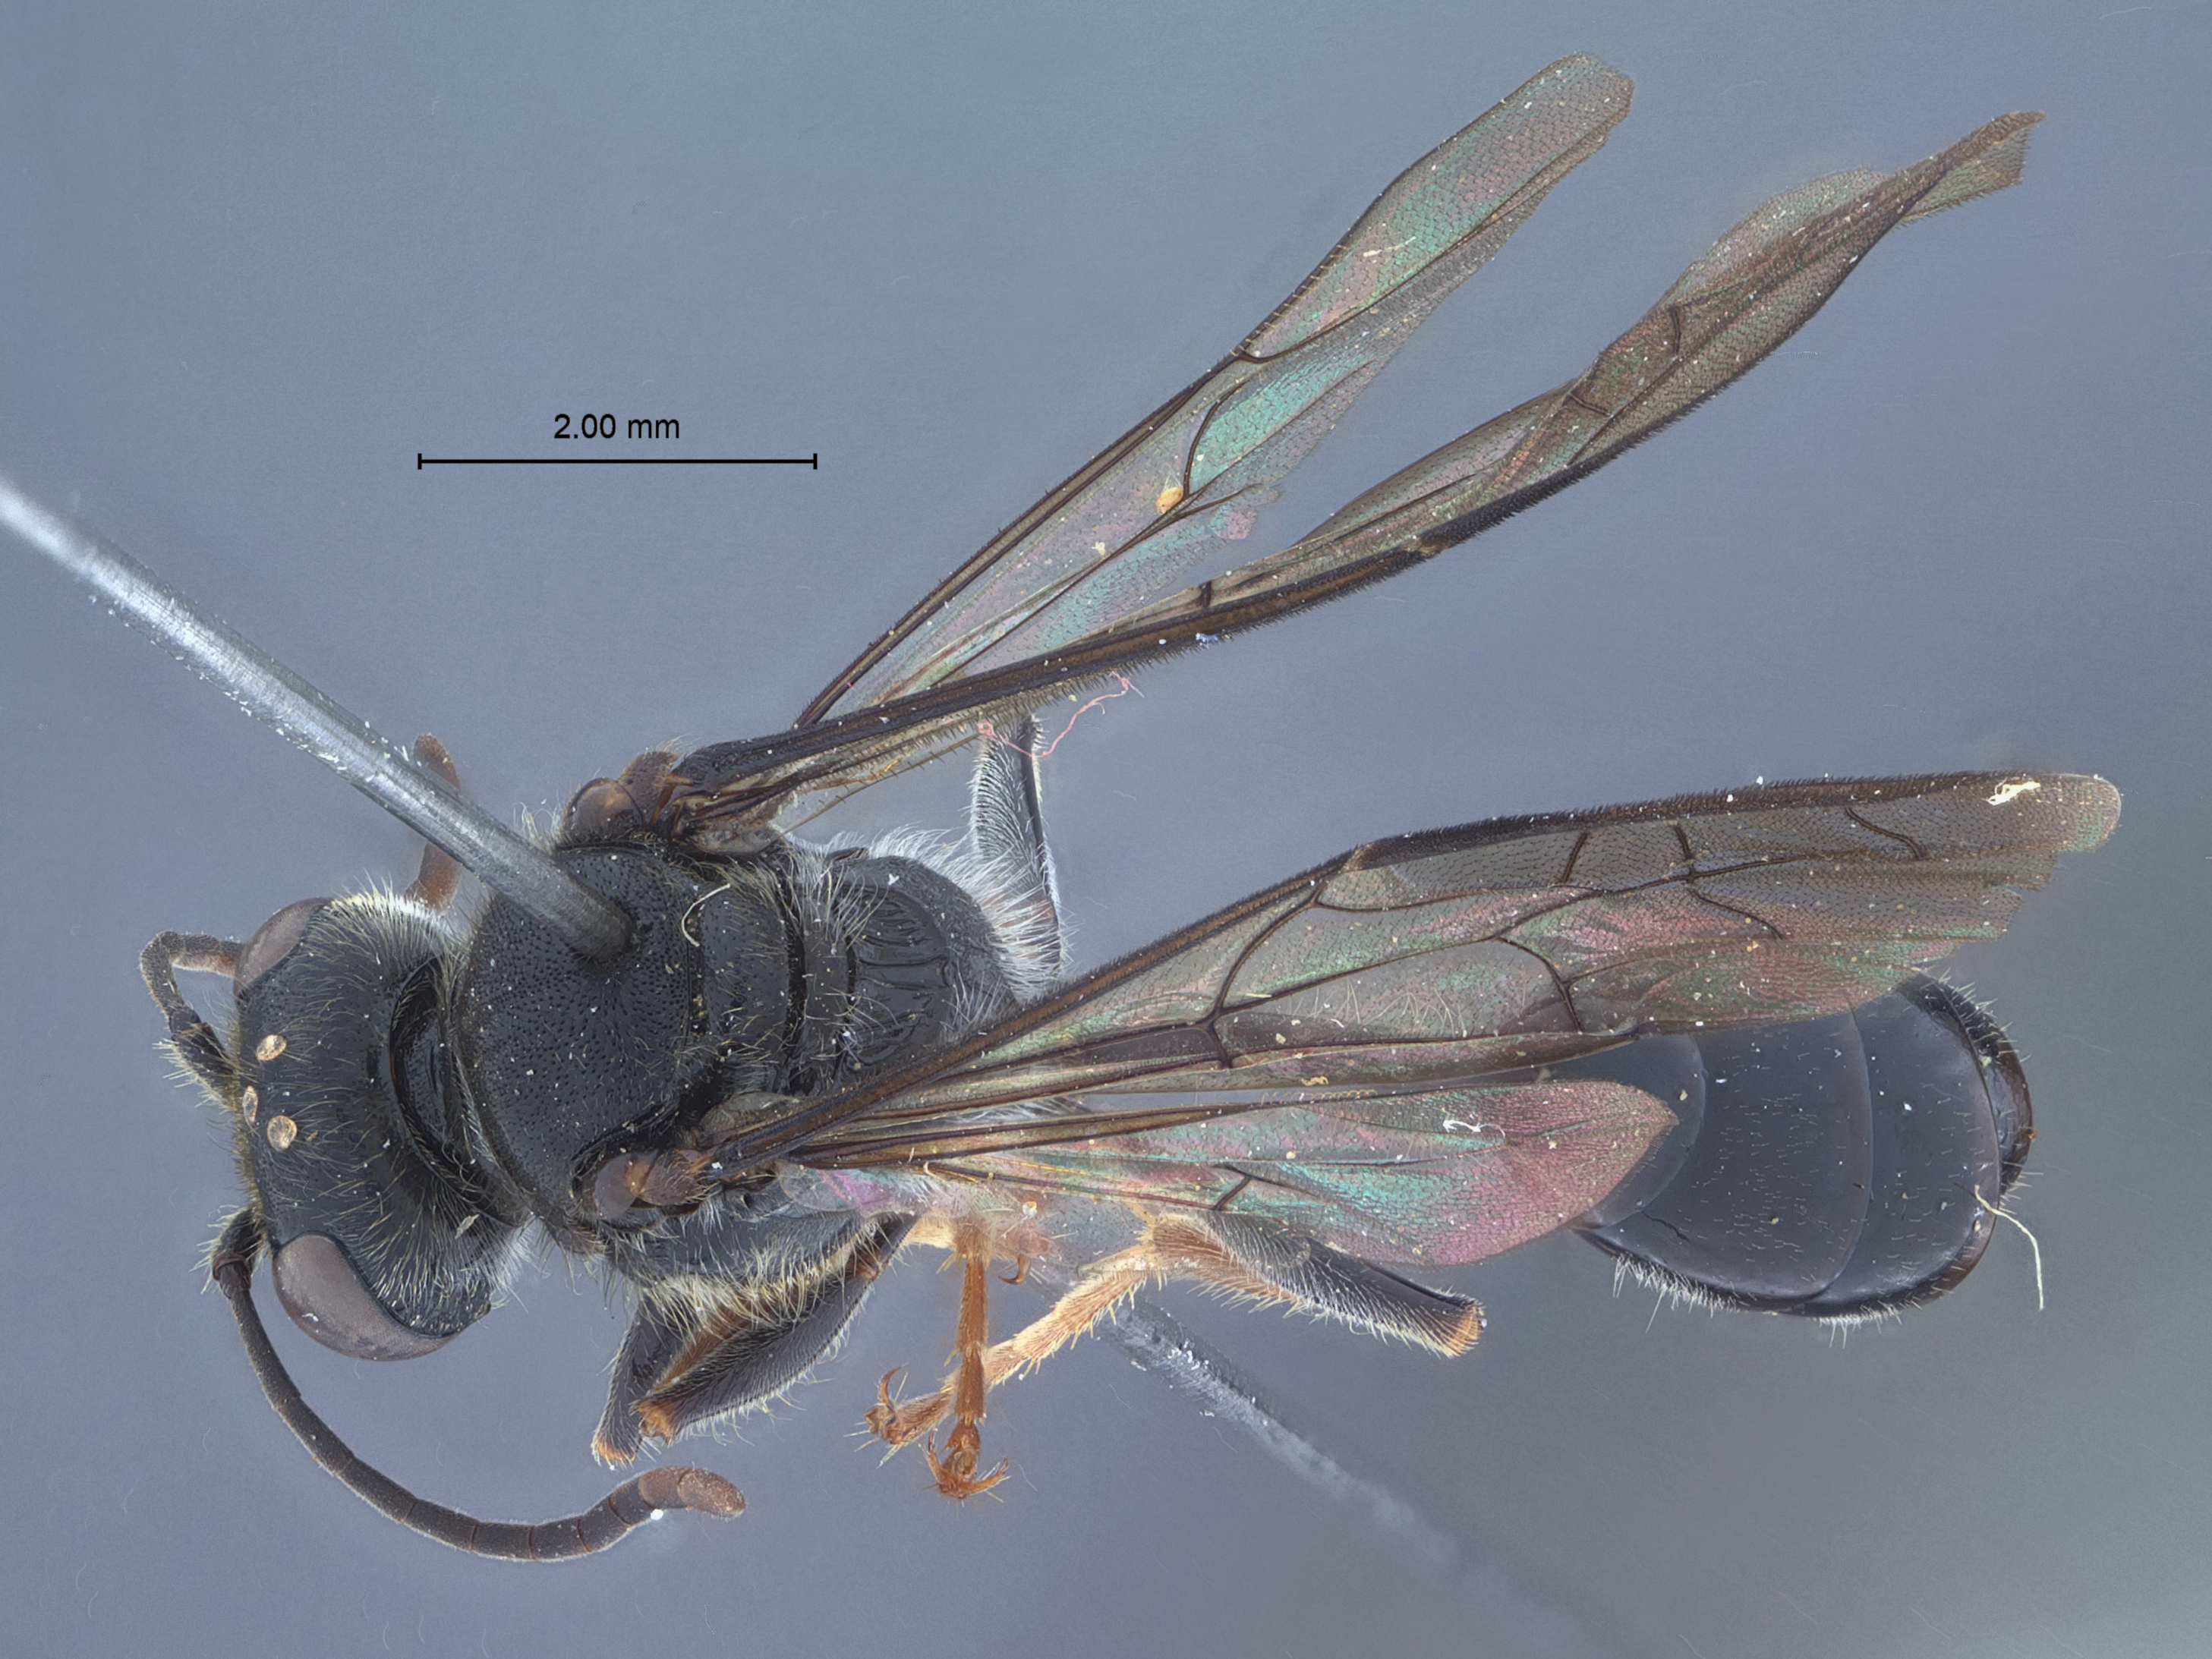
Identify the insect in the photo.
Crossocerus tanoi
